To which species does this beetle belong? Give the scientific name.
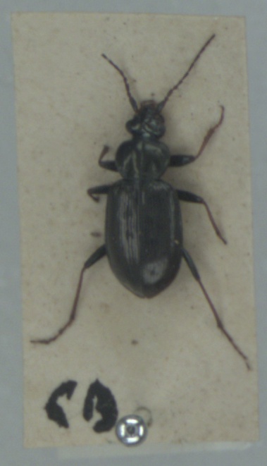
Loricera pilicornis
